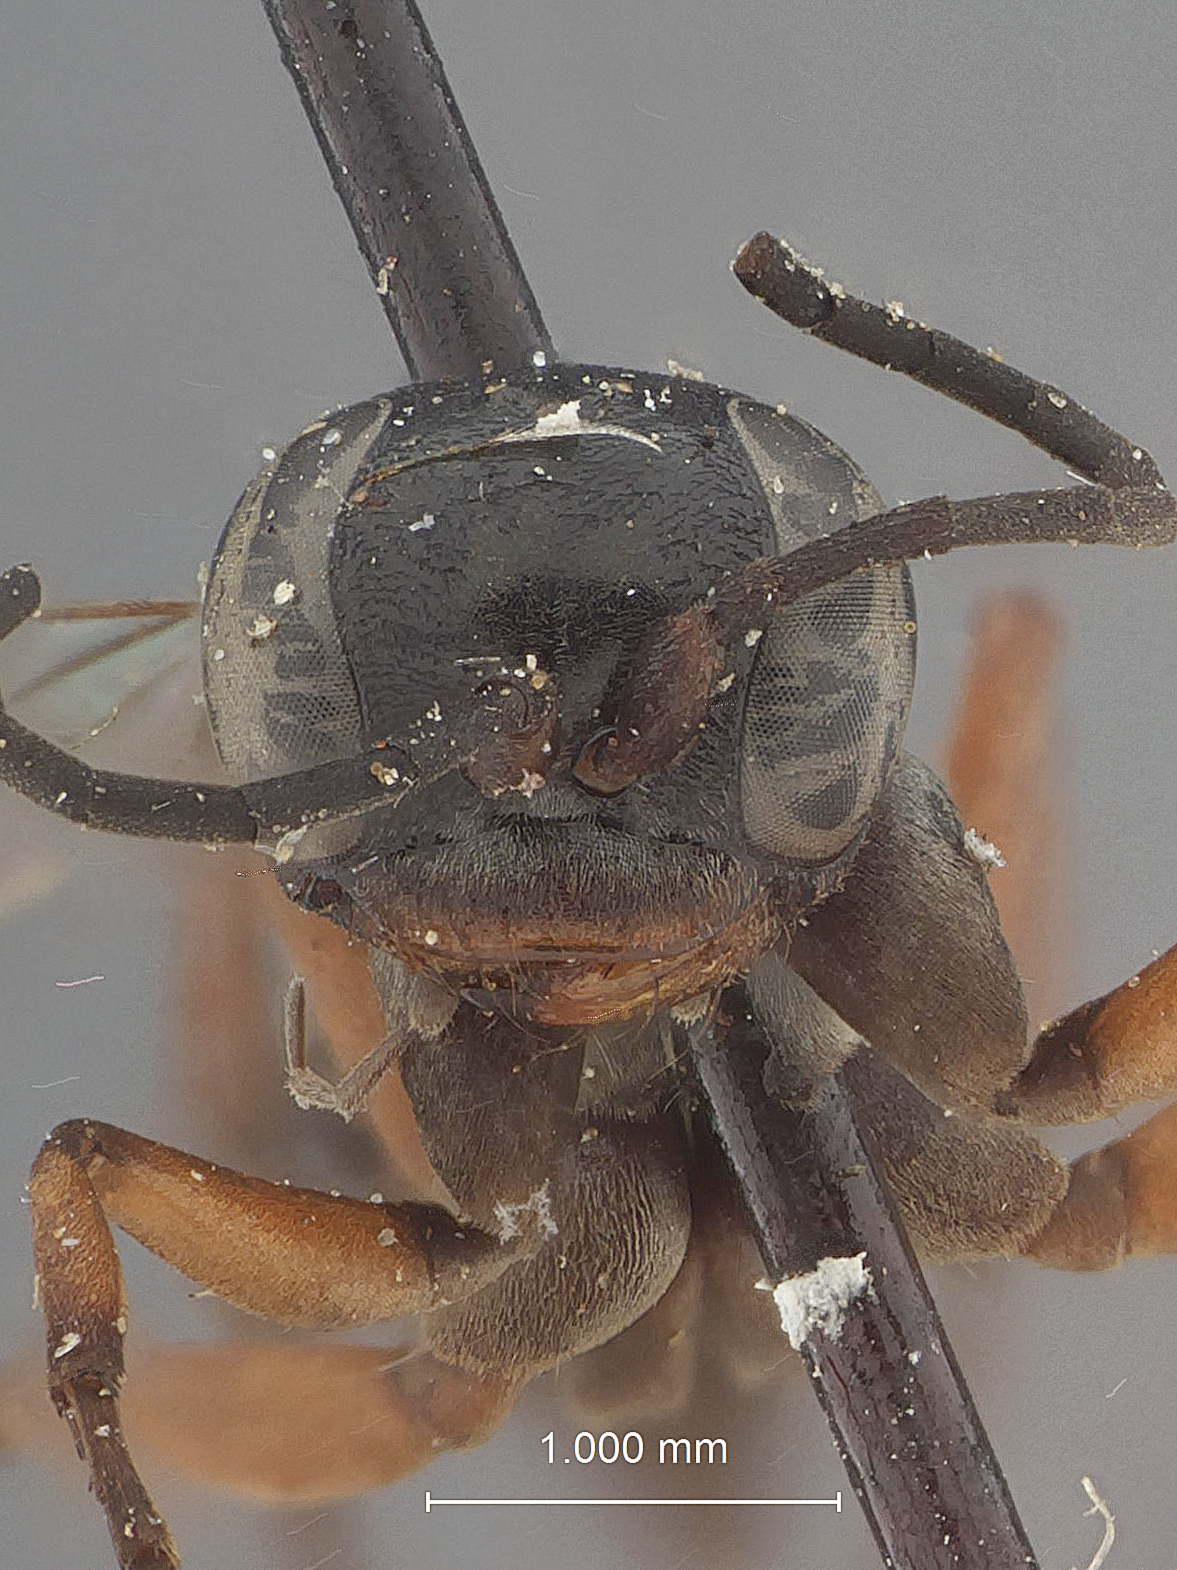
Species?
Aporinellus californica
